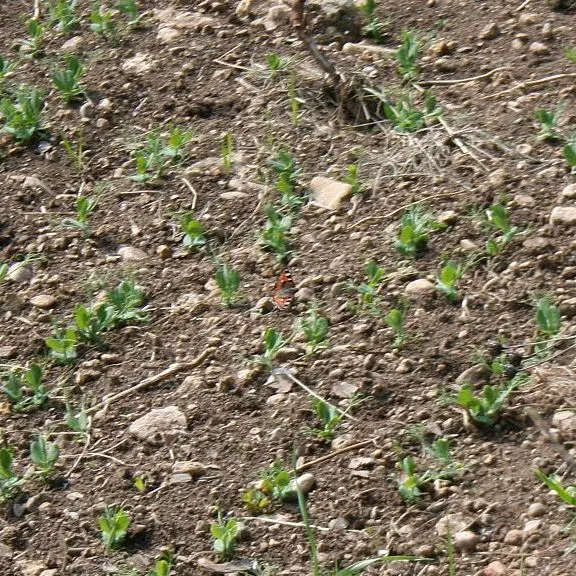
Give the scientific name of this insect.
Aglais urticae
